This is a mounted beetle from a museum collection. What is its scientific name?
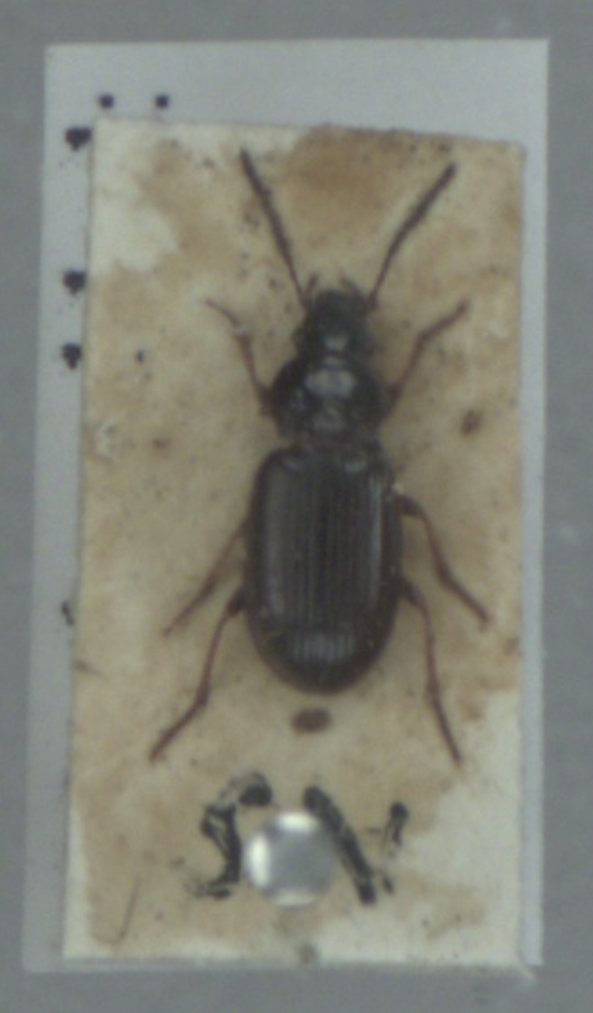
Pterostichus strenuus
